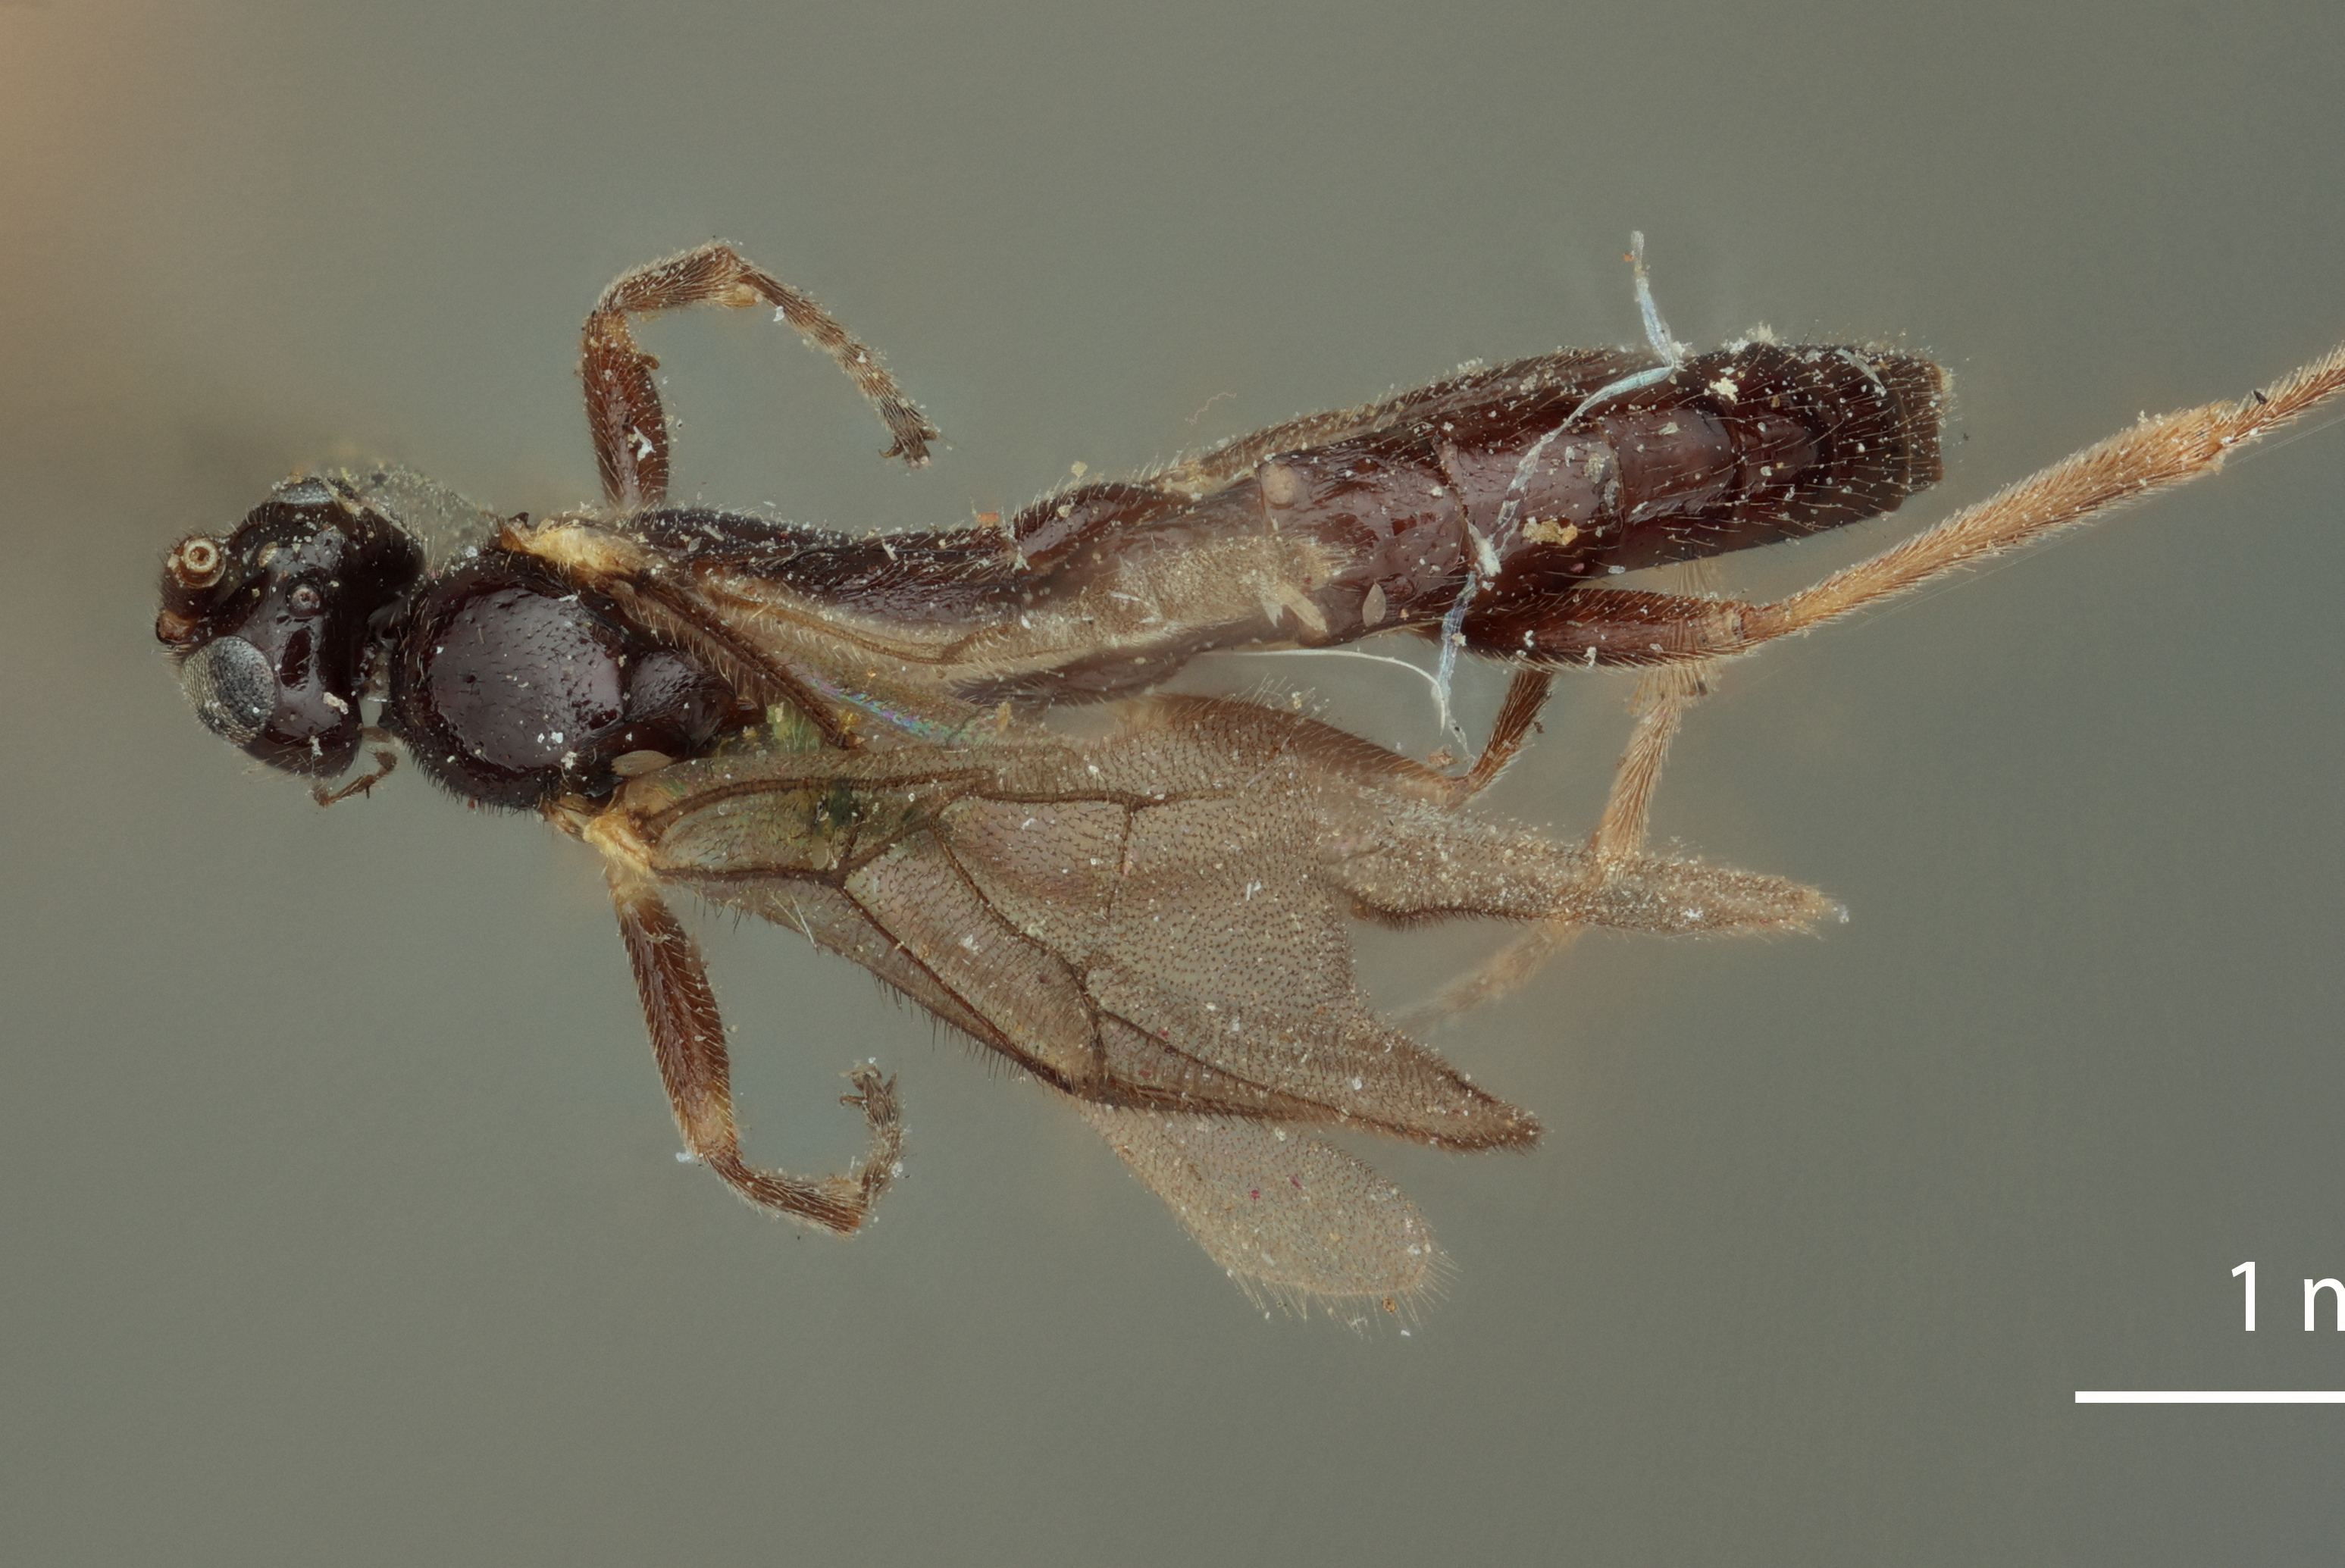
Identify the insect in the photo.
Hypoleptus glacialis
